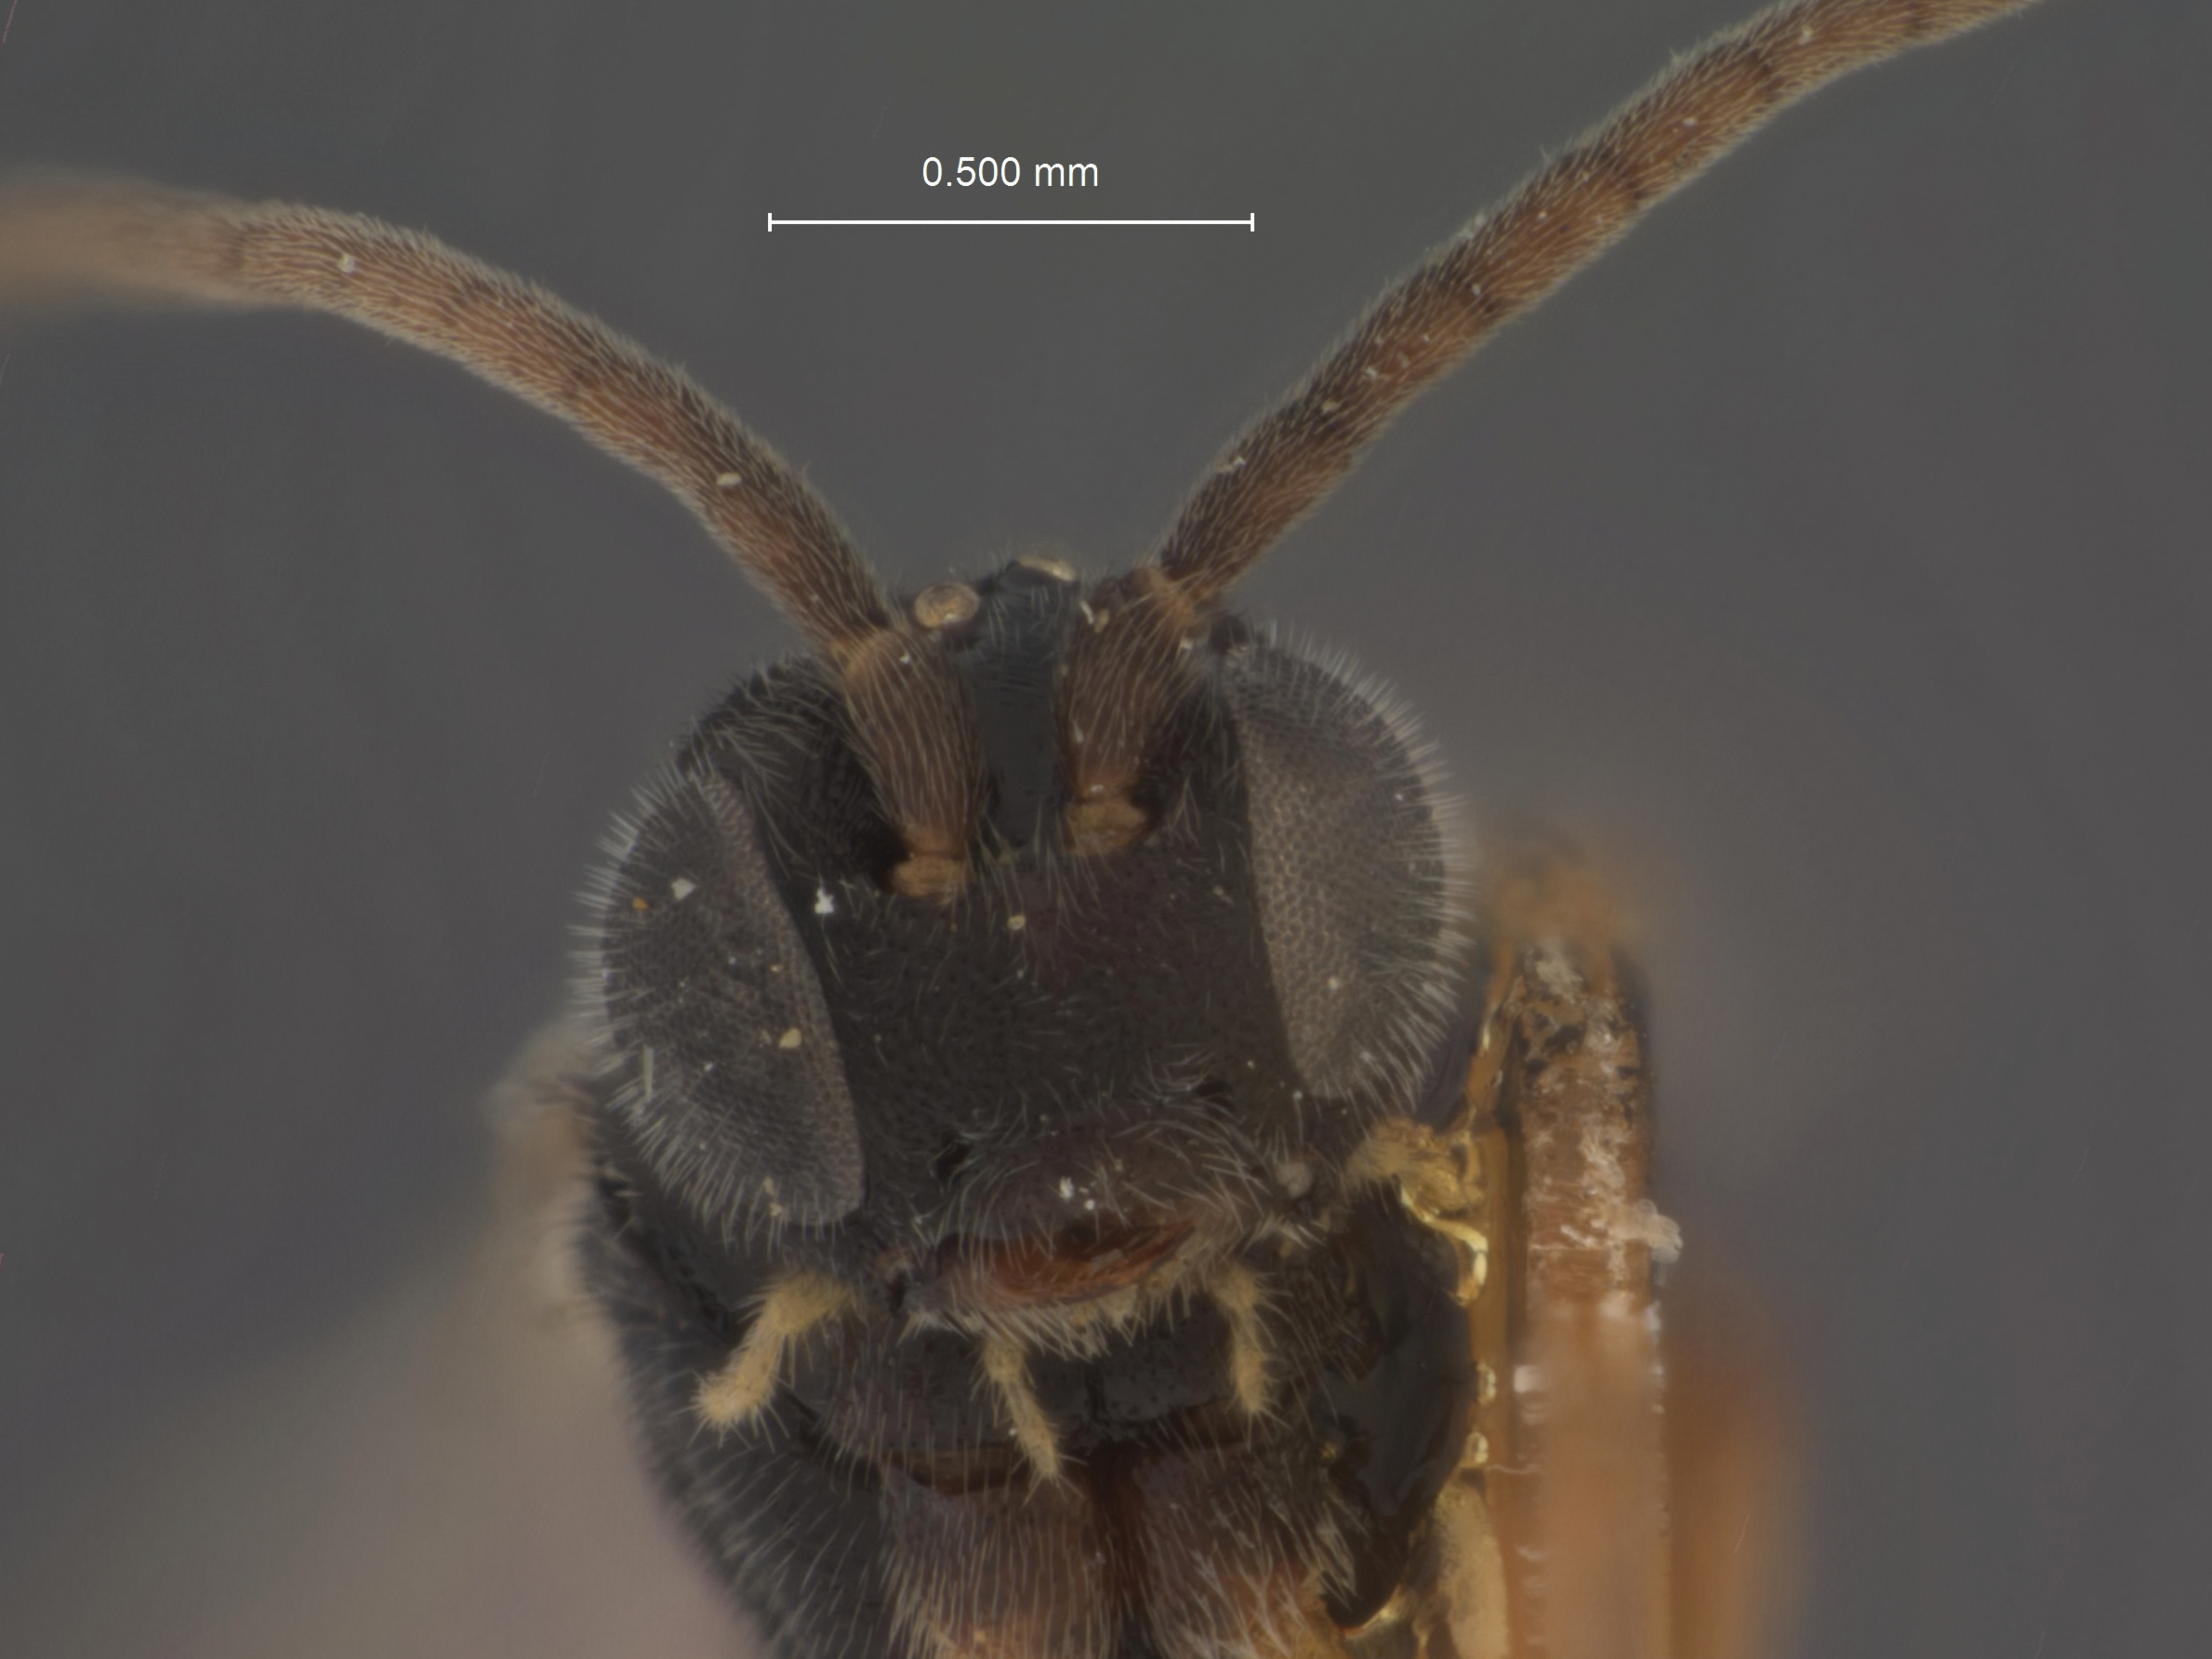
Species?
Microgaster scopelosomae
